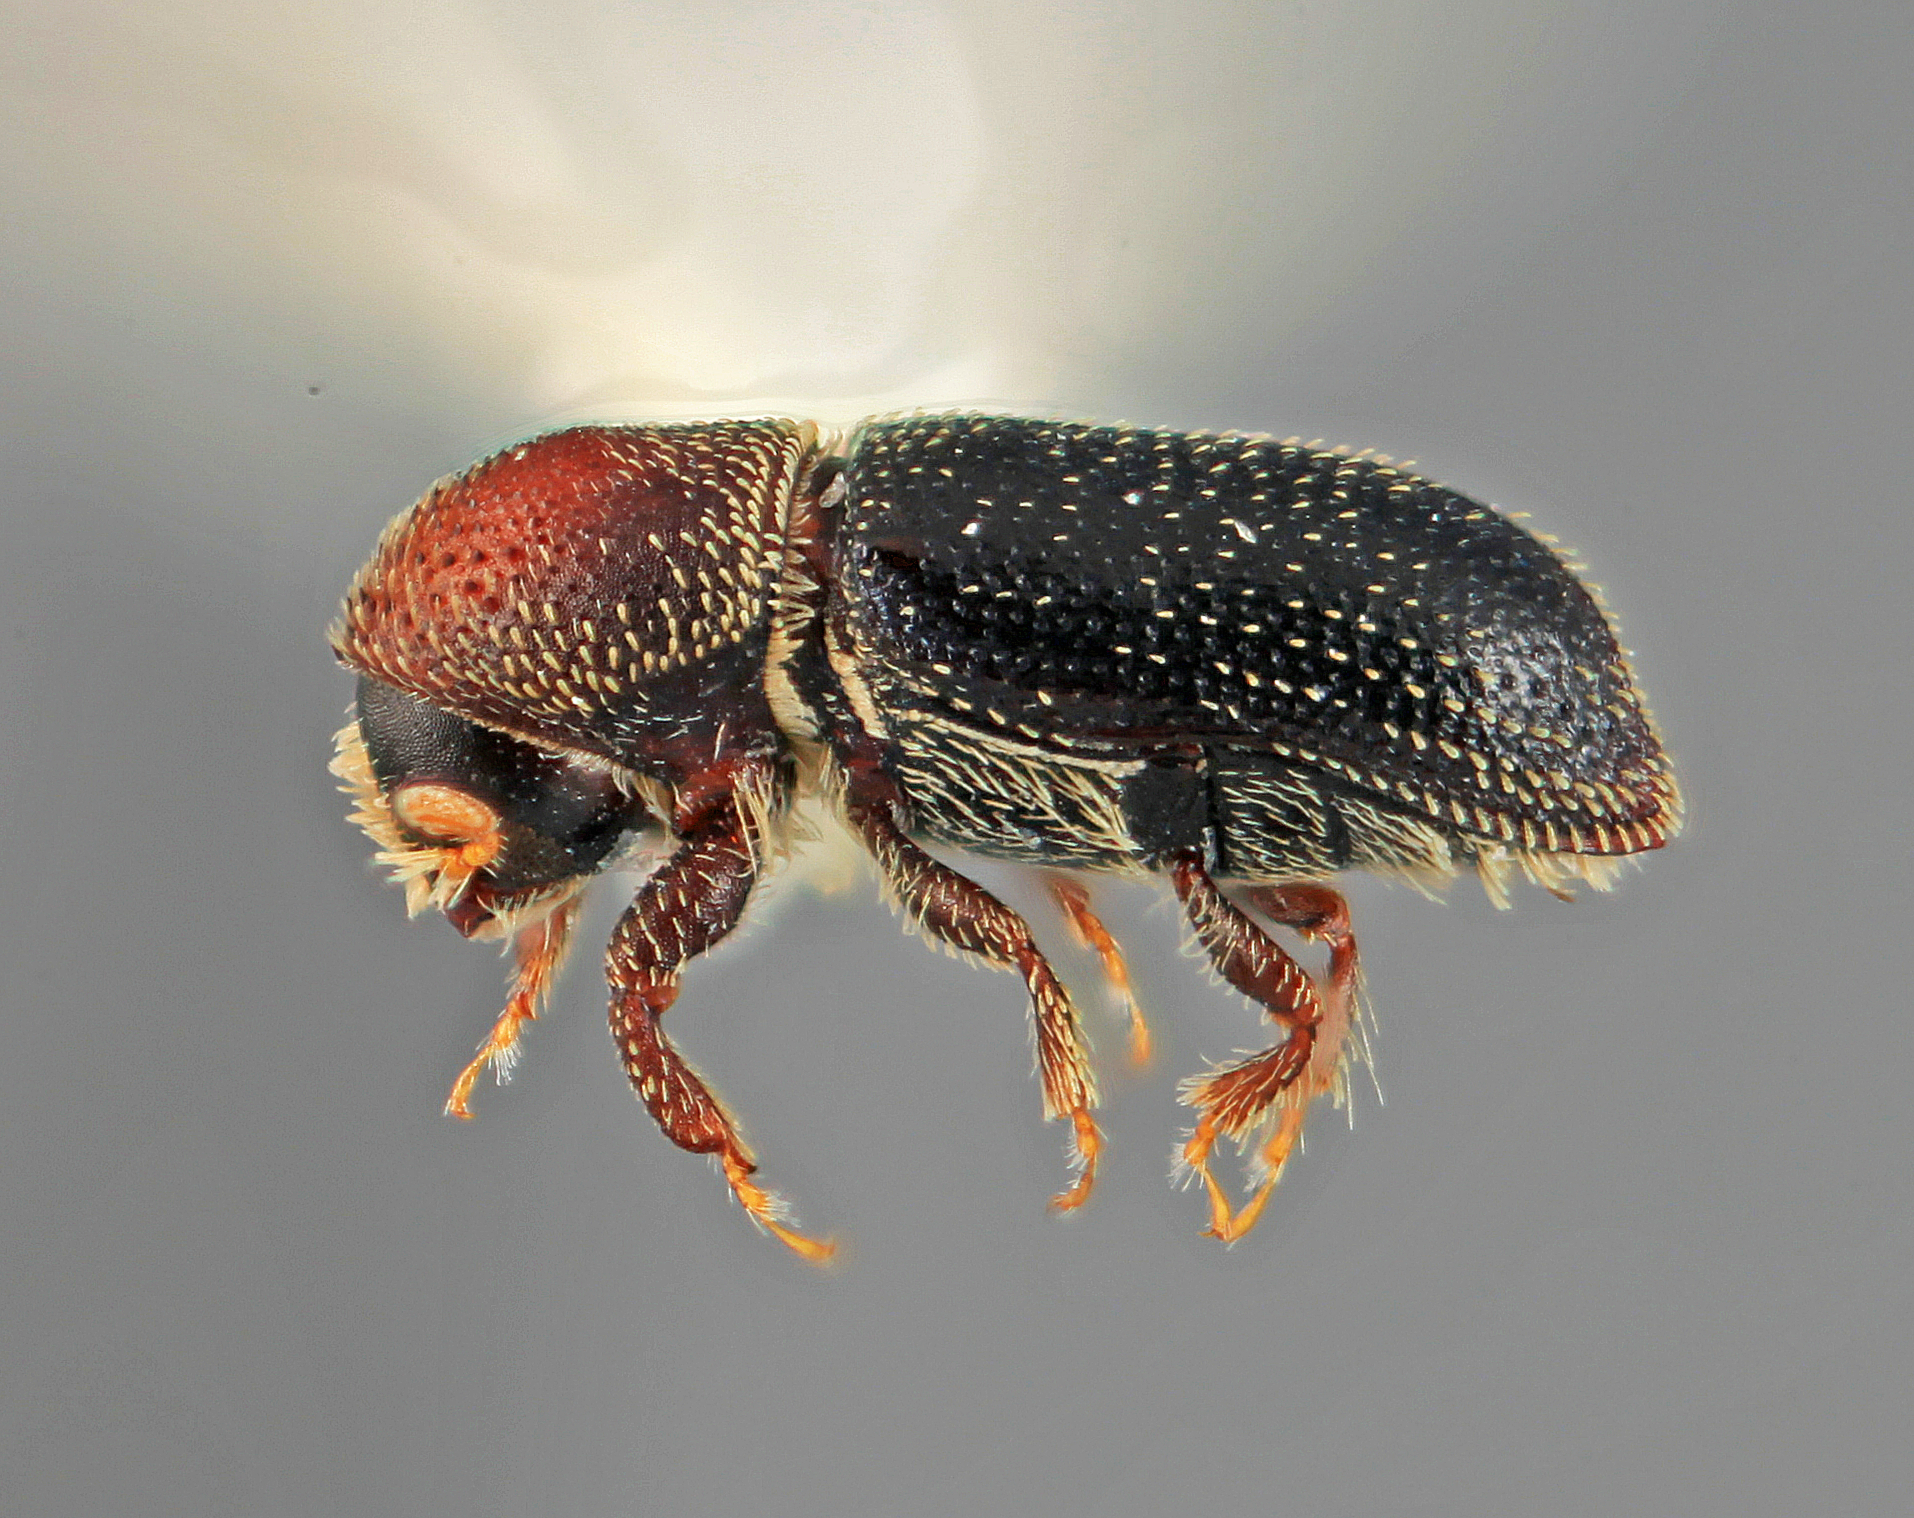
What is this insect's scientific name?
Micracis divaricata (also Micracisella divaricata)
